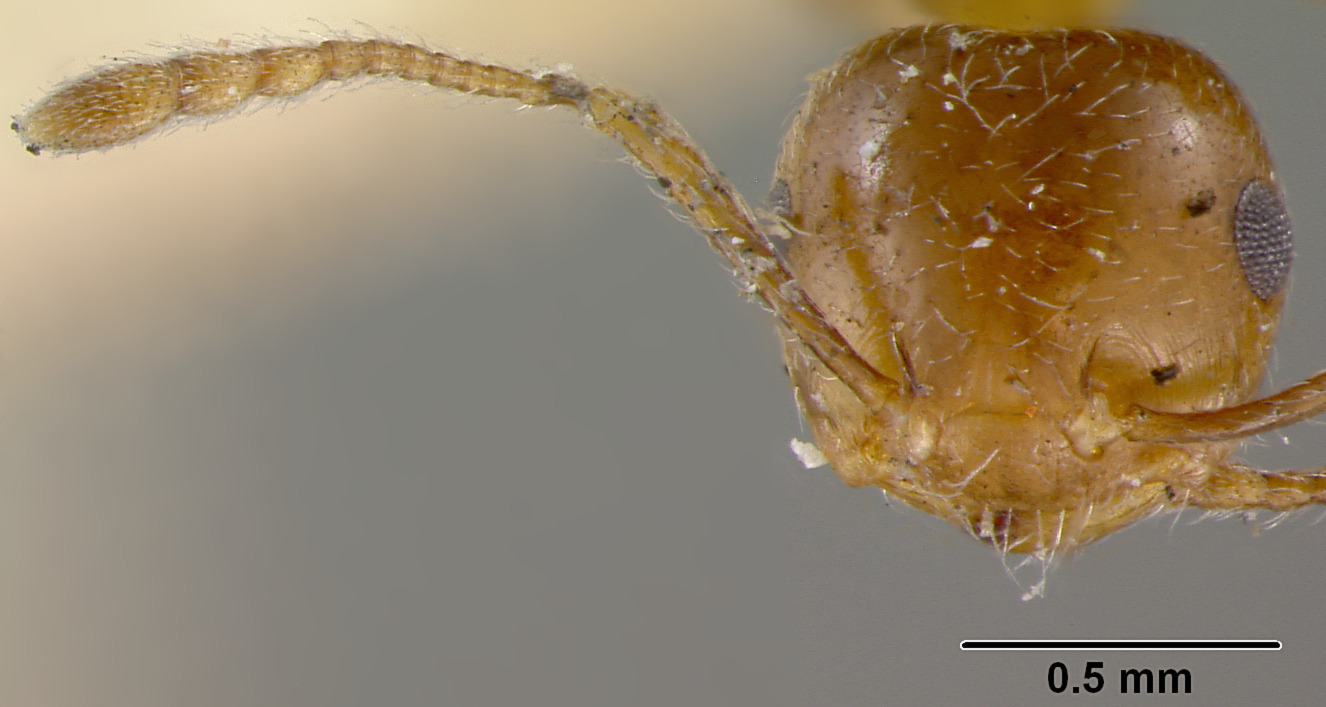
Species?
Crematogaster atkinsoni
